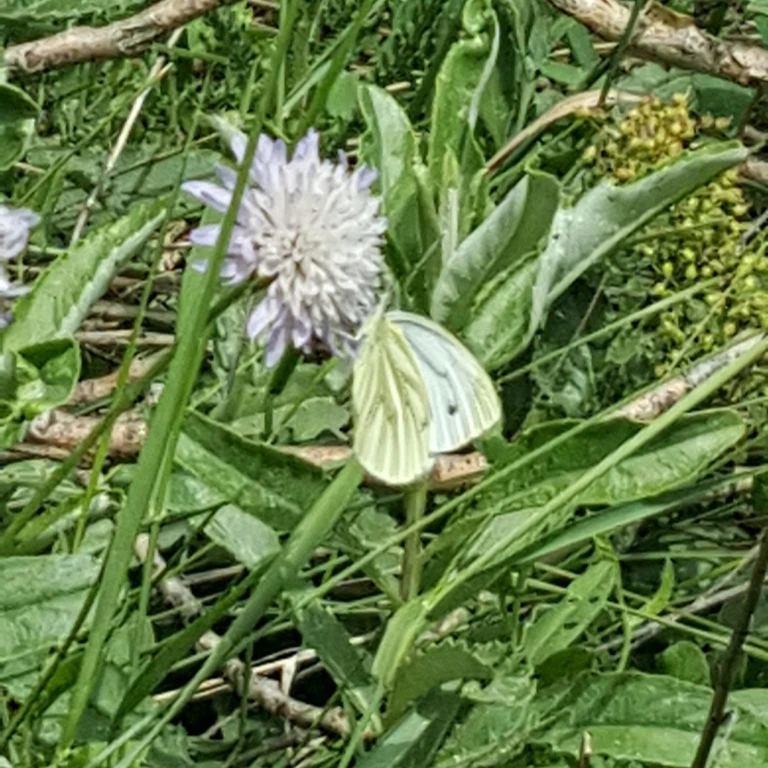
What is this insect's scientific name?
Pieris napi
